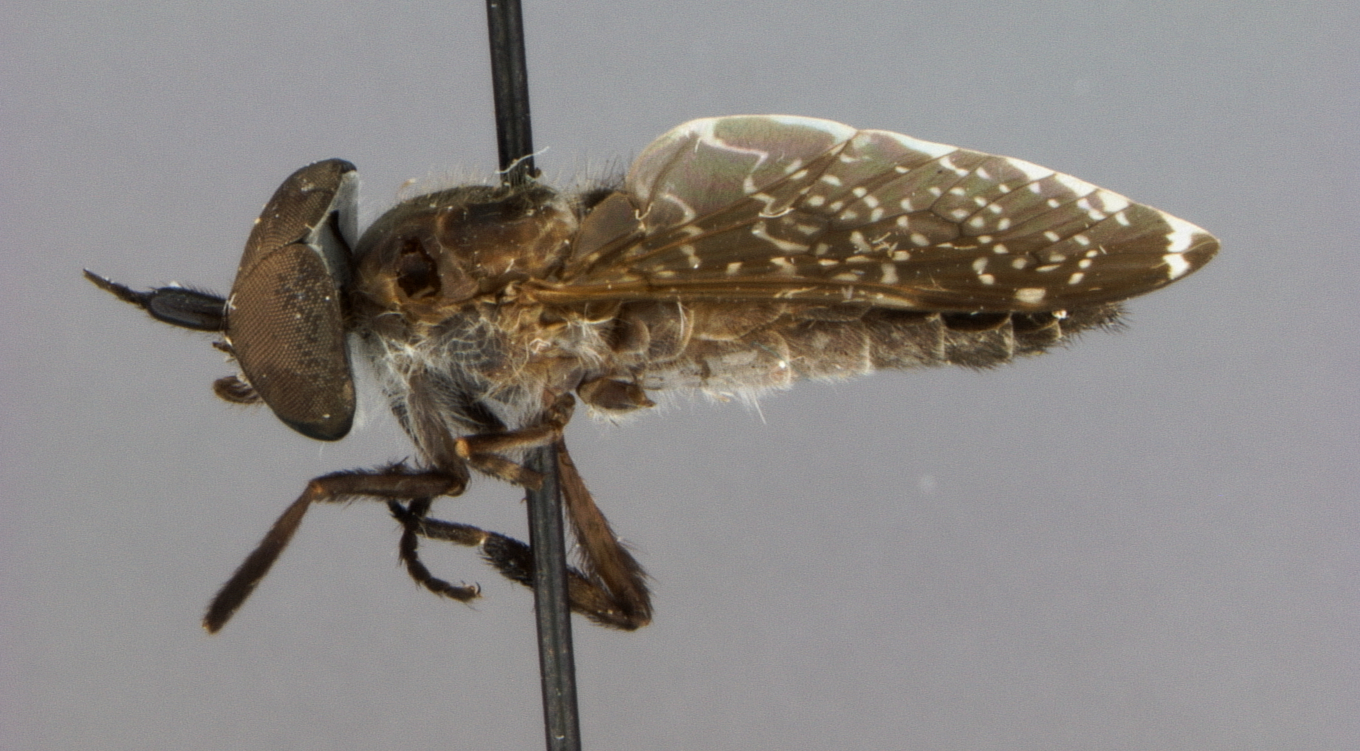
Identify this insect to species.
Haematopota famicis
